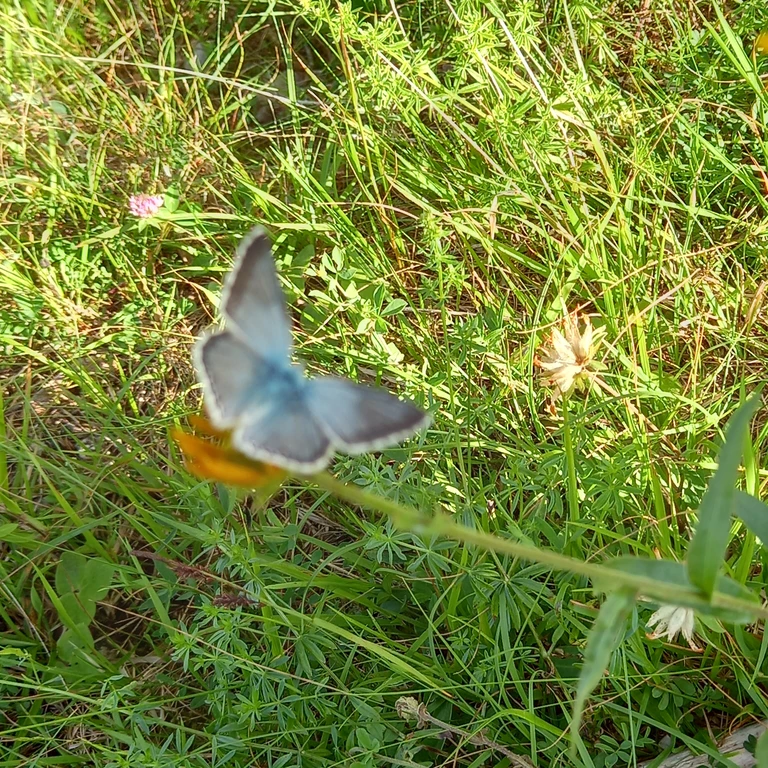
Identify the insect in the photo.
Lysandra coridon
